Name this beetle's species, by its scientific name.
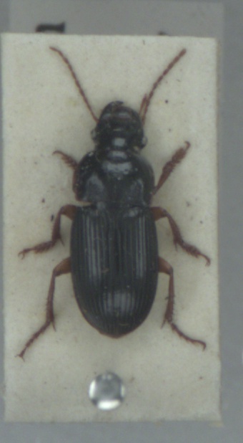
Harpalus latus
